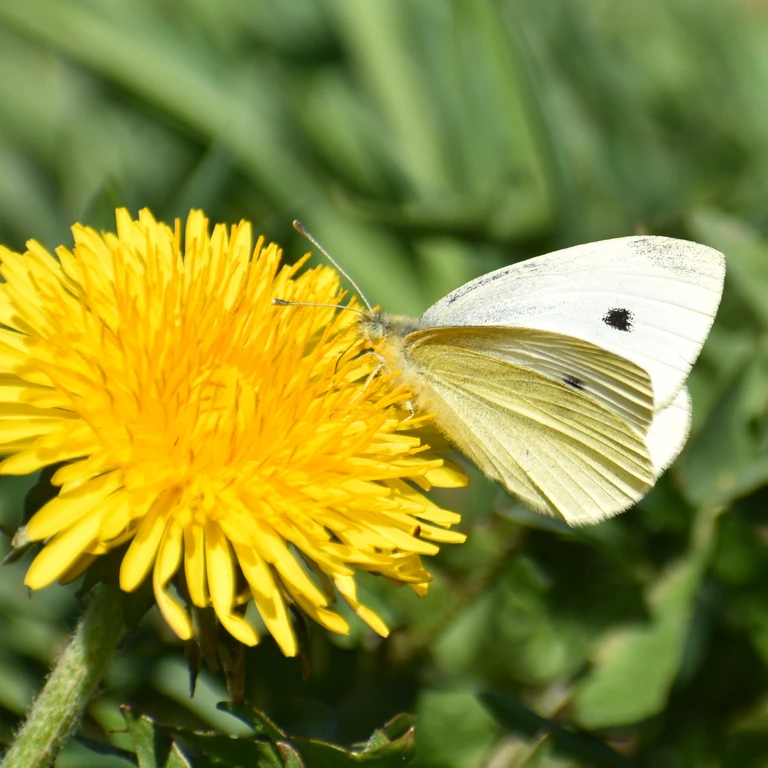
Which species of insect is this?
Pieris rapae
